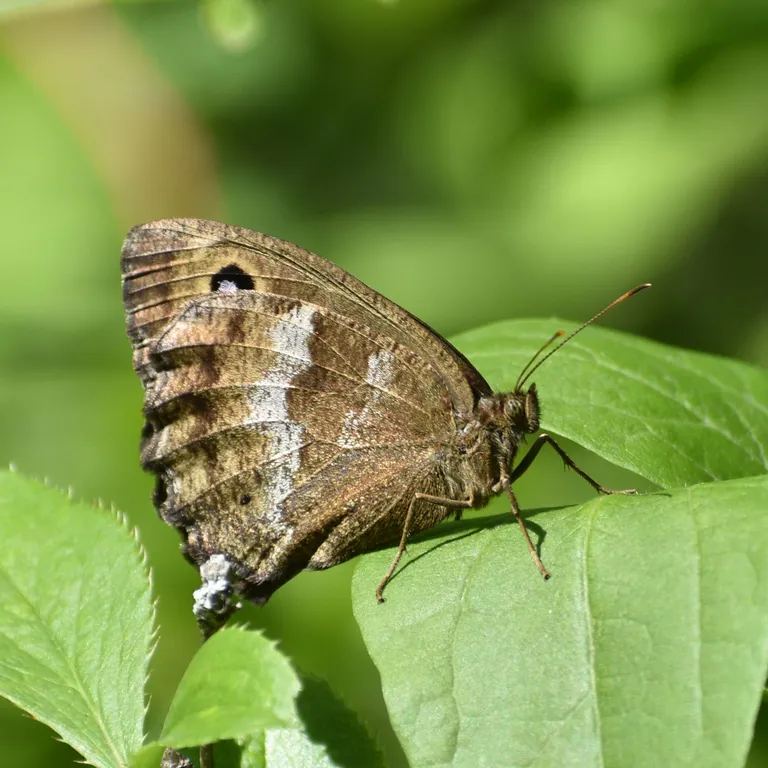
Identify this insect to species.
Minois dryas
